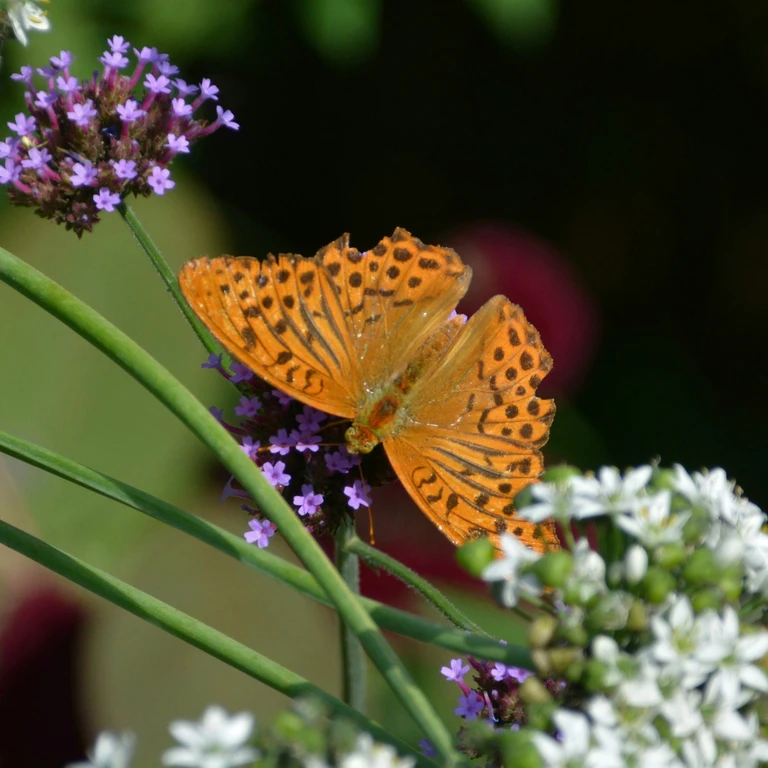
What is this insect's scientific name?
Argynnis paphia
